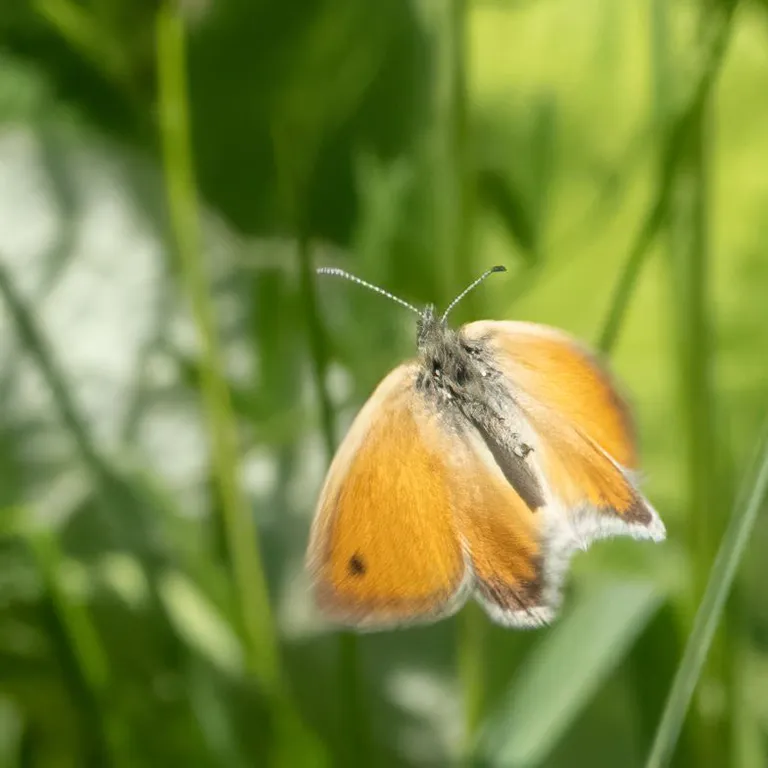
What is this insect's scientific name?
Coenonympha pamphilus
